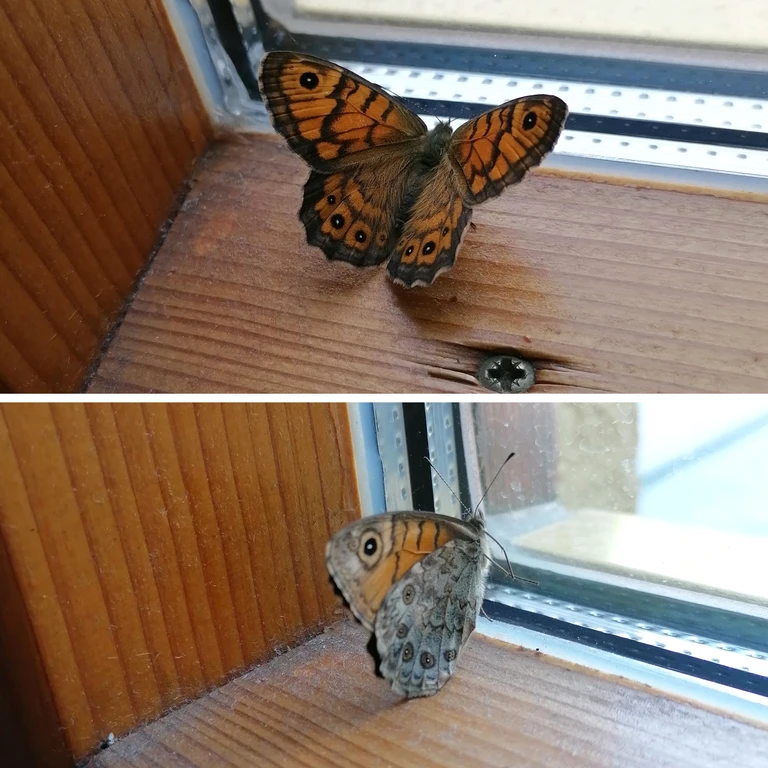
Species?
Lasiommata megera (also Pararge megera)
